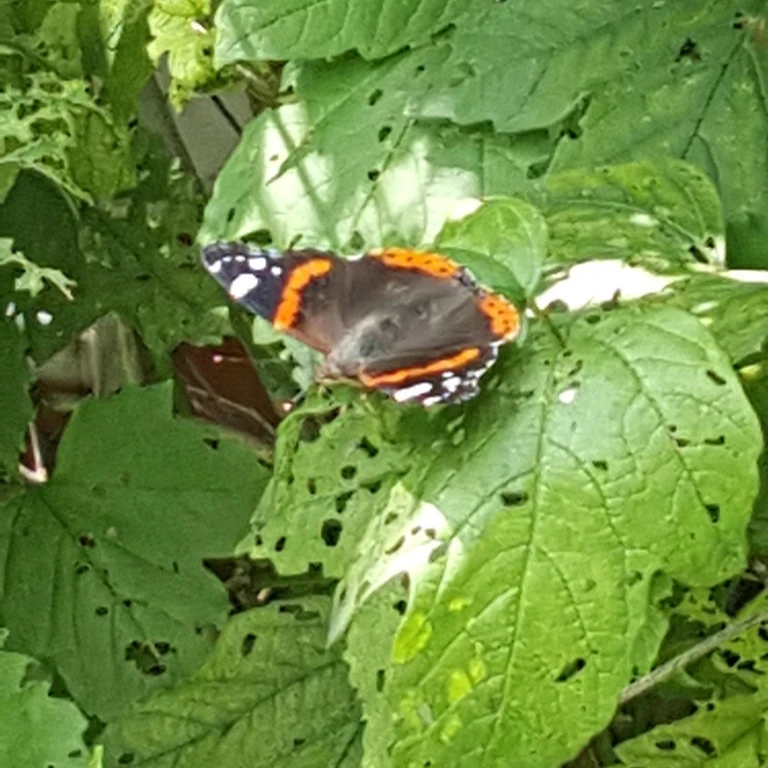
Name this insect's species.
Vanessa atalanta
